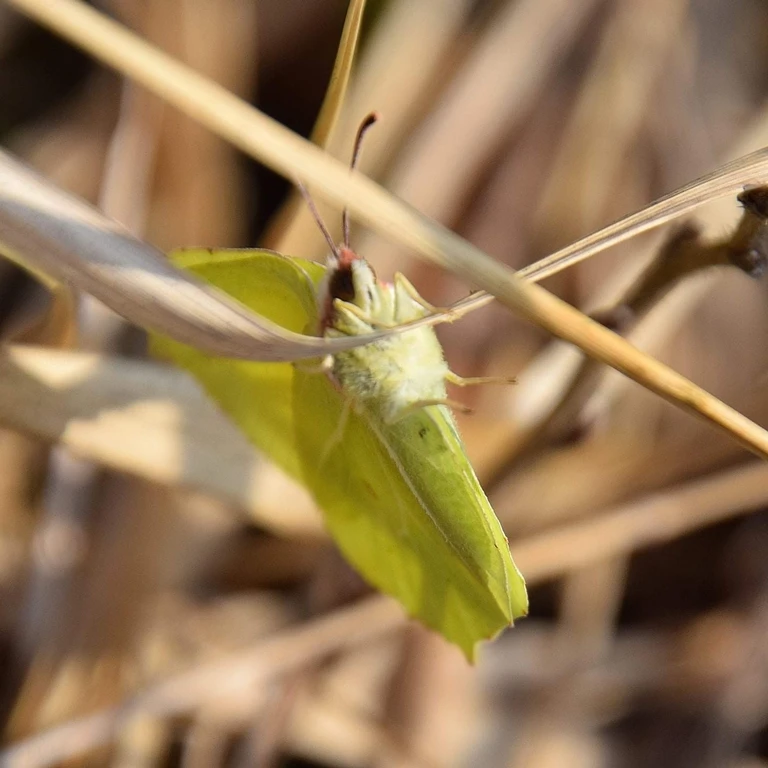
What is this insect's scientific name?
Gonepteryx rhamni
